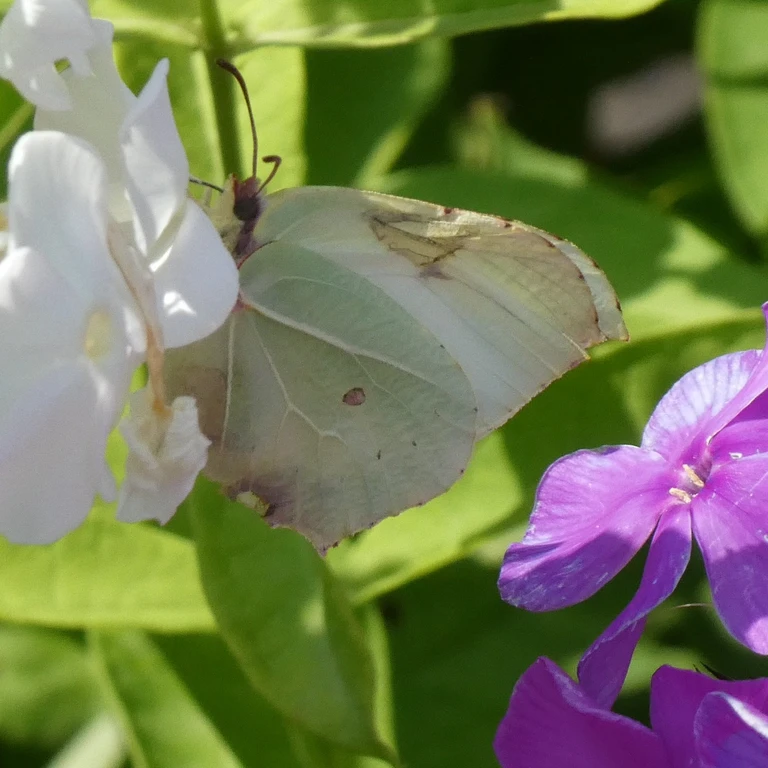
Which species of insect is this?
Gonepteryx rhamni
